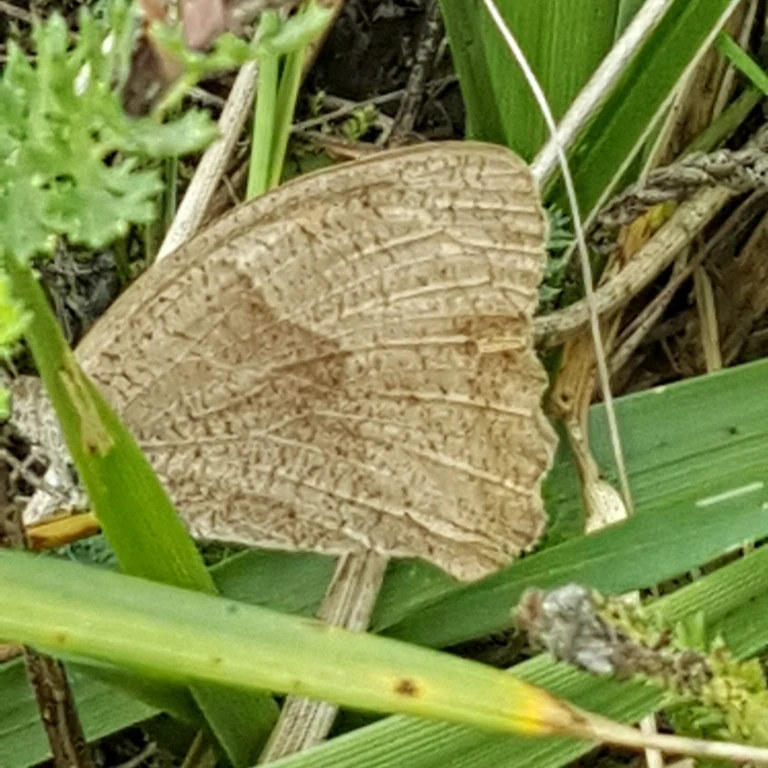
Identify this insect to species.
Maniola jurtina
